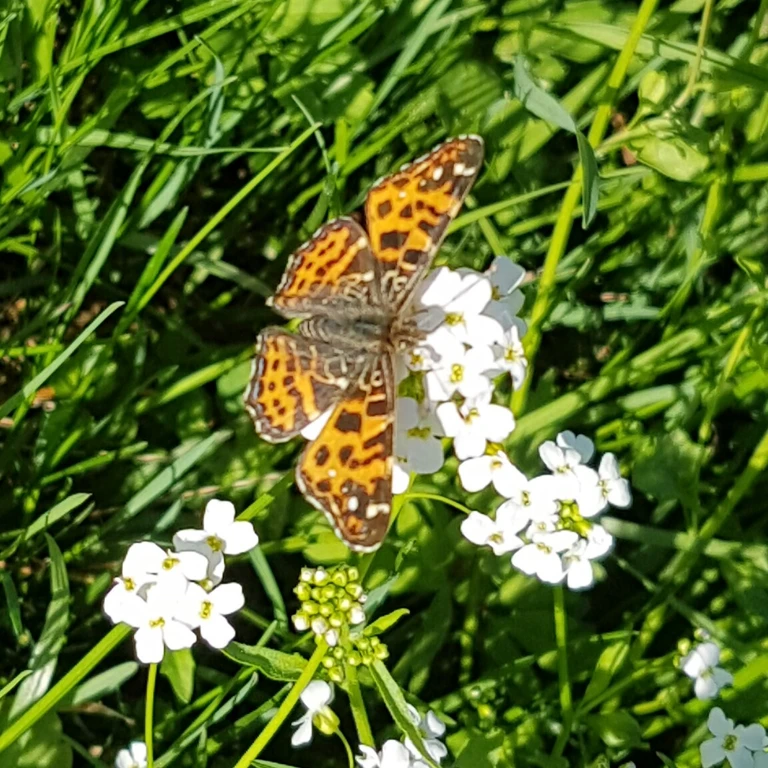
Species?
Araschnia levana
